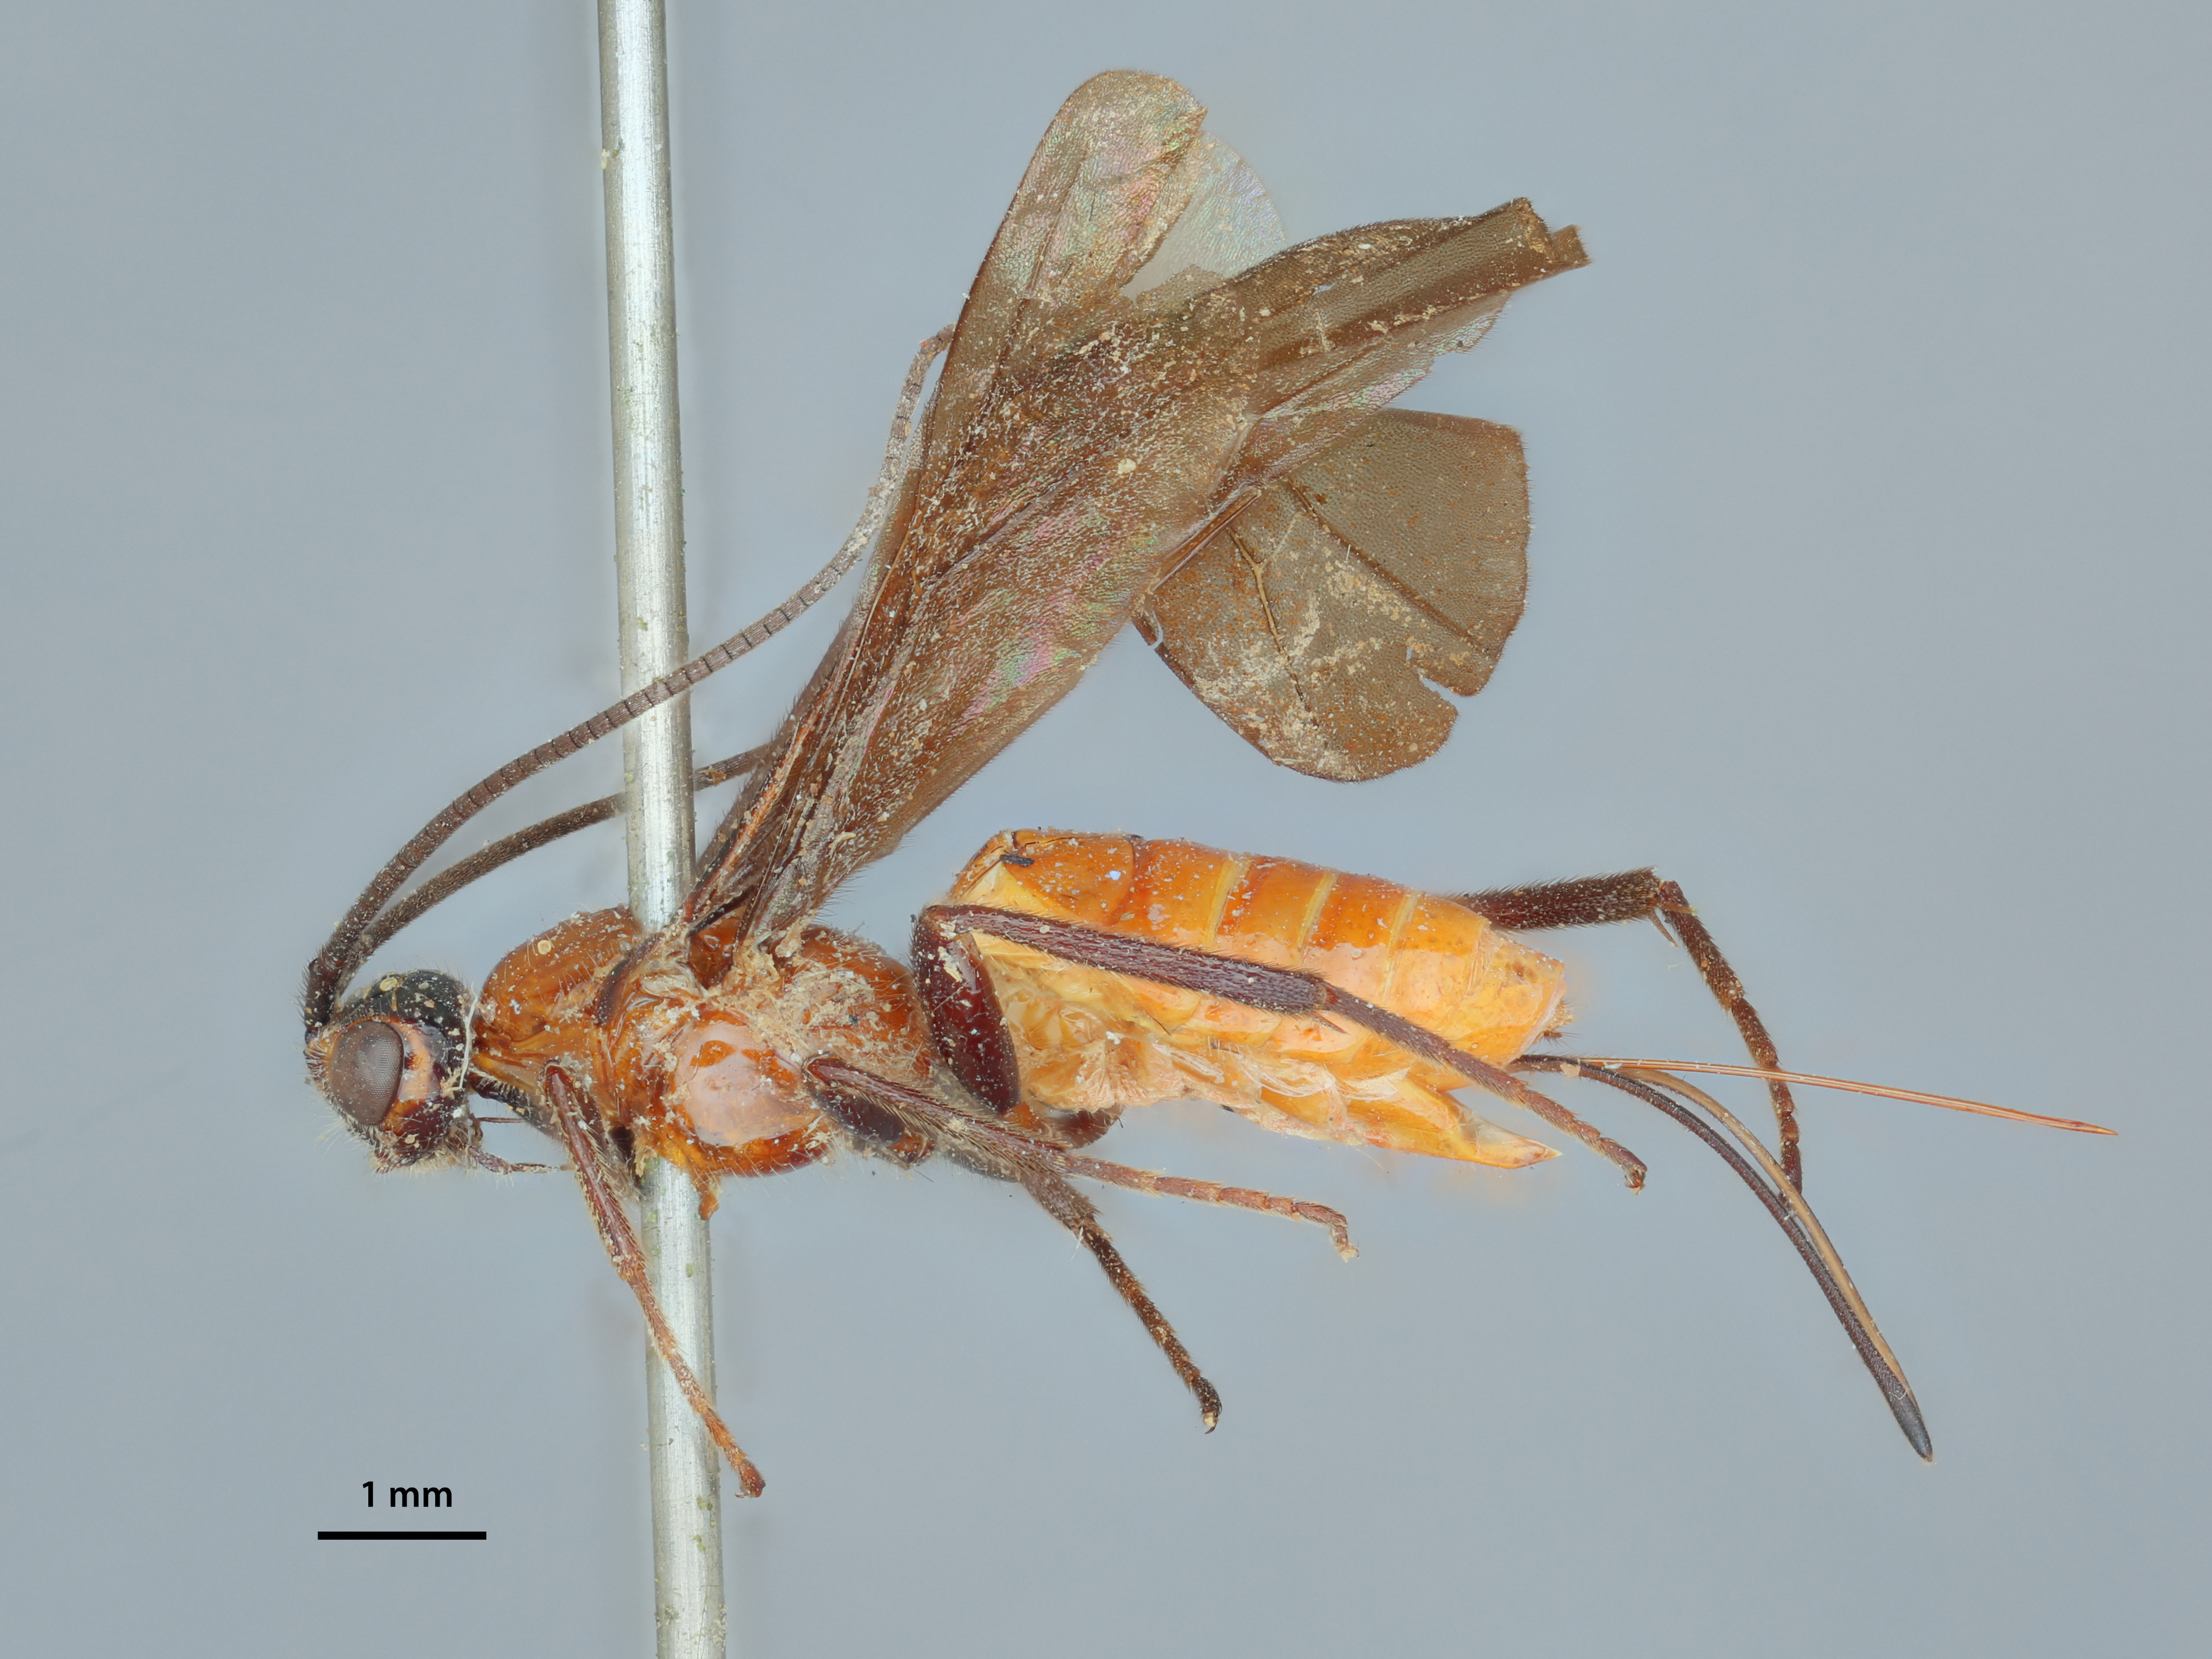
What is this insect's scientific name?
Bracon montanensis
